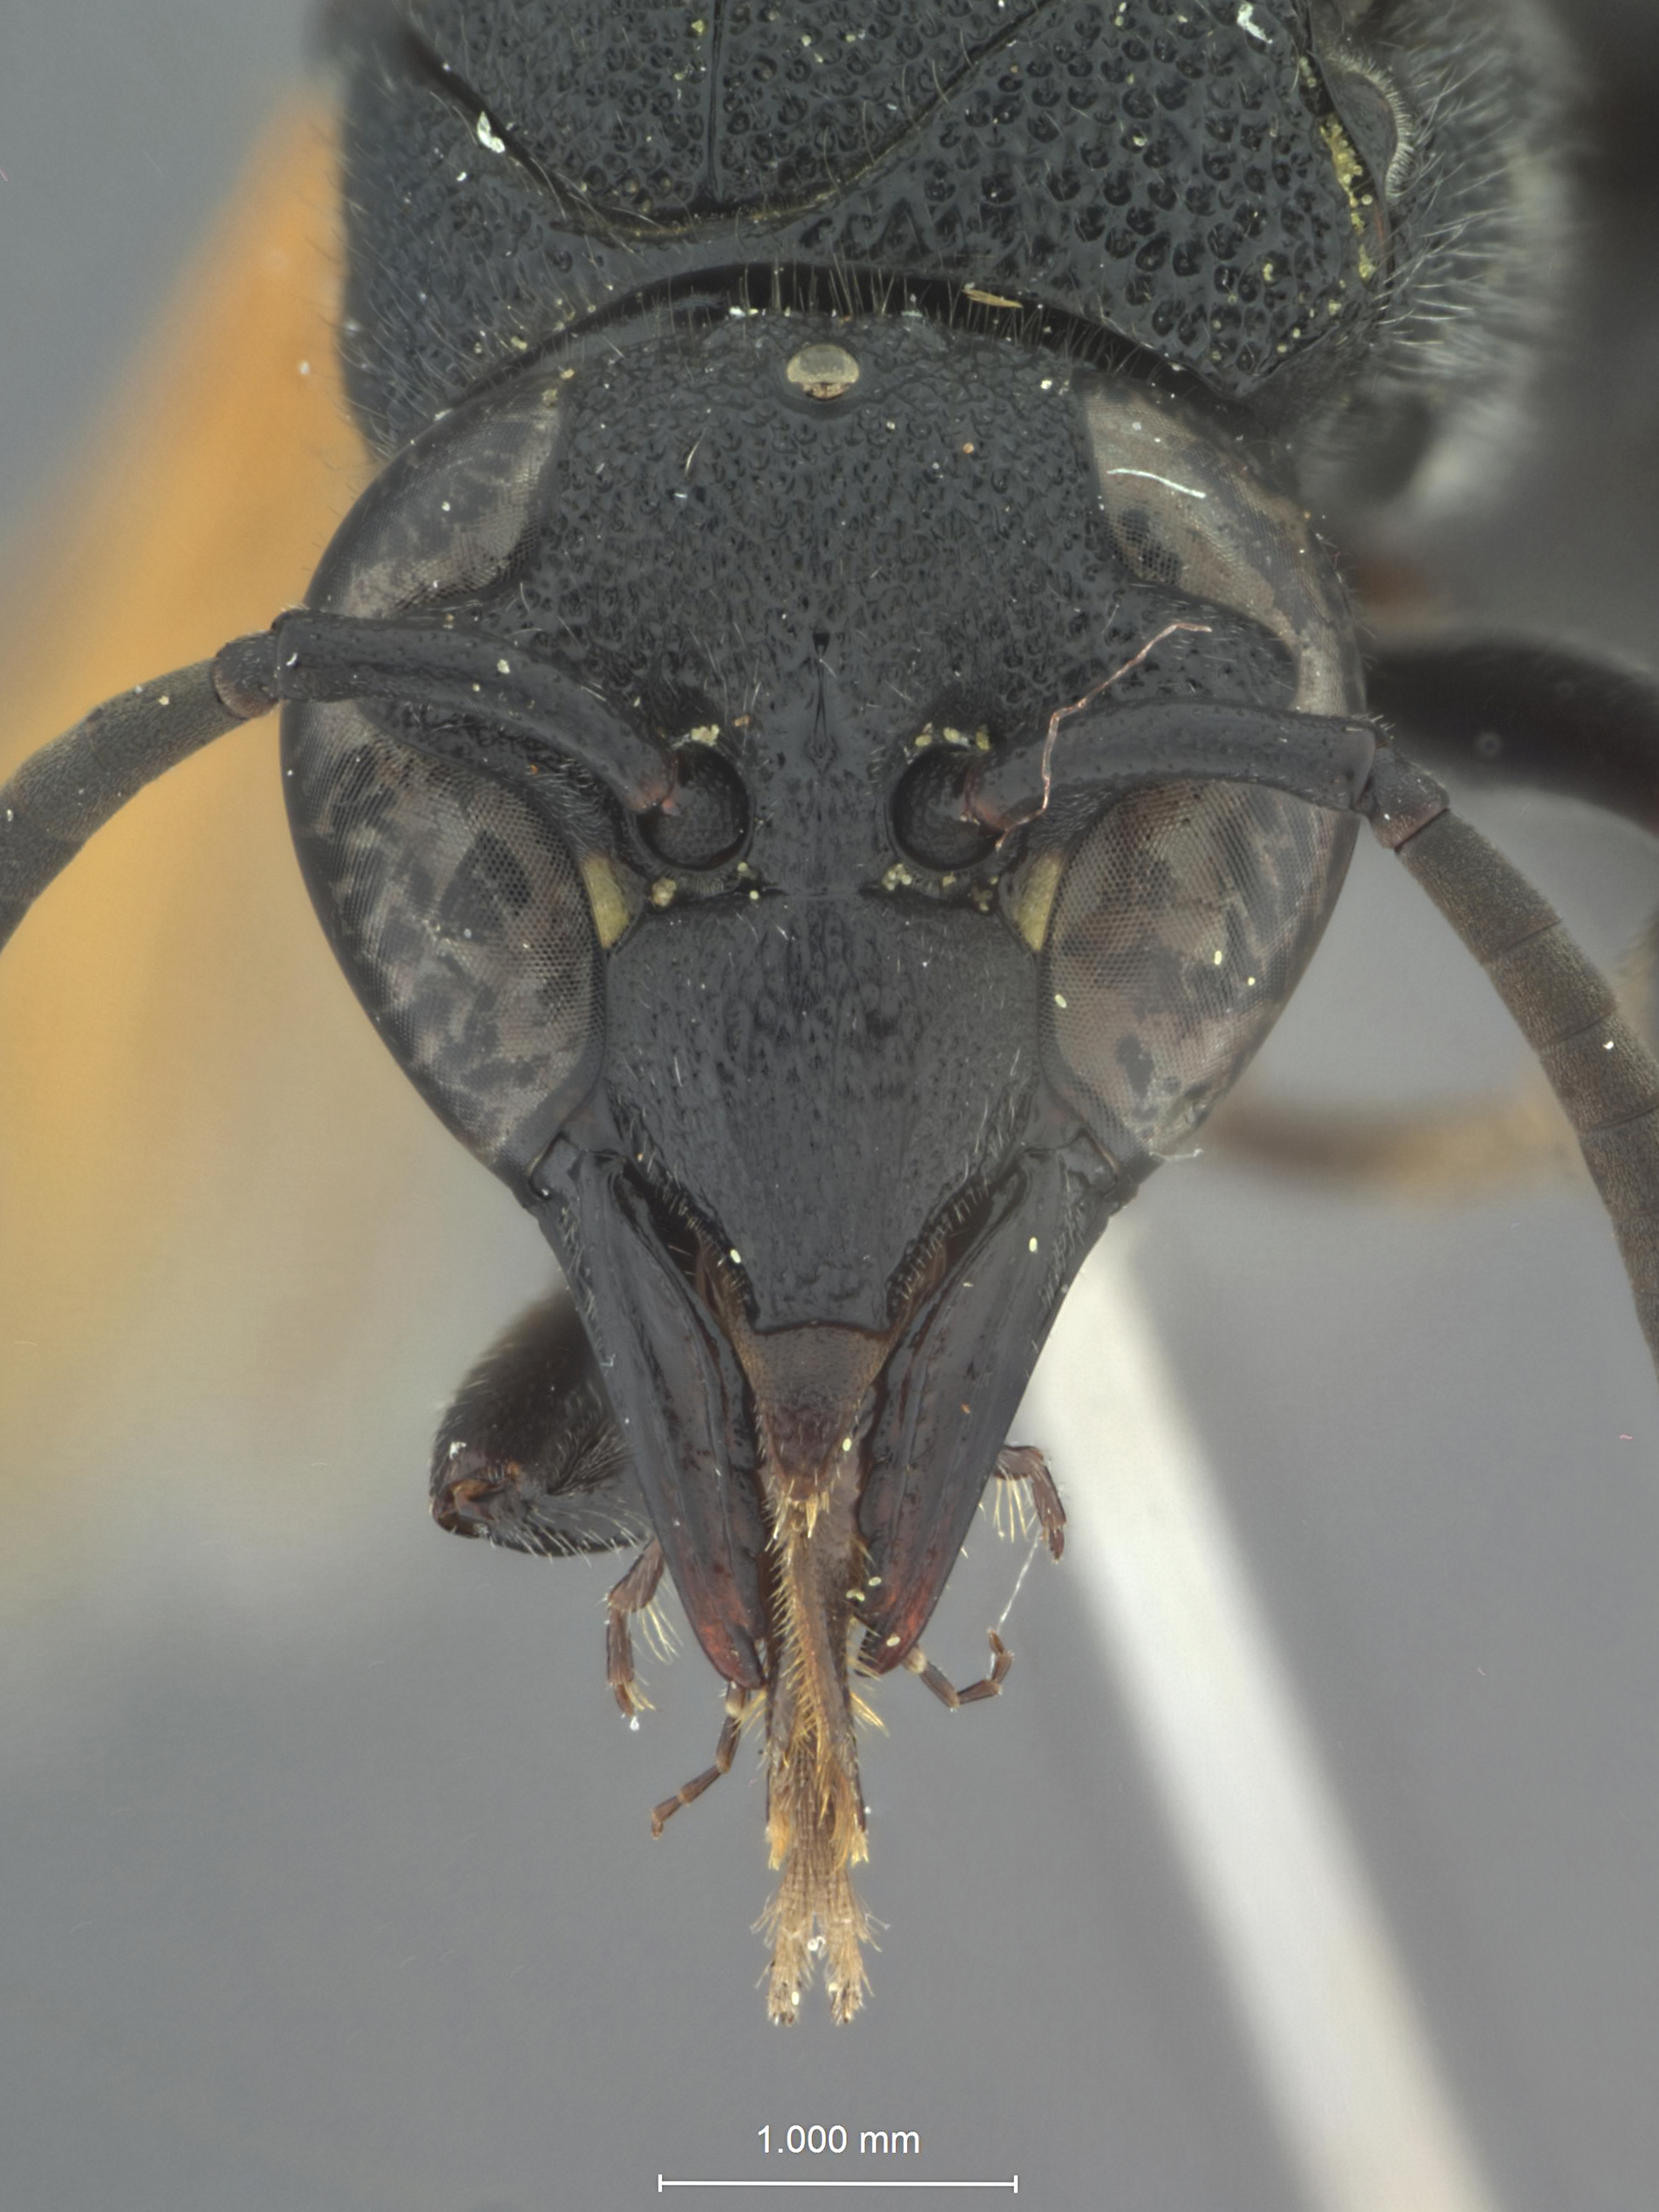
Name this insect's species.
Pachodynerus linda
